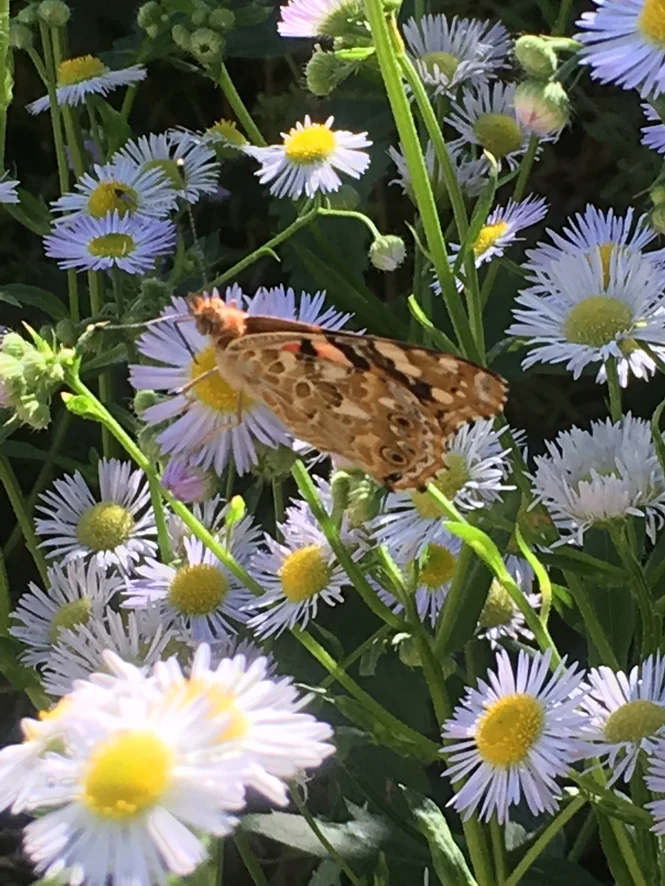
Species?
Vanessa cardui
